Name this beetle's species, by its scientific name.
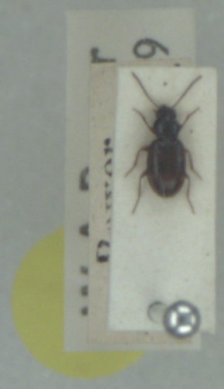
Bembidion clarkei
